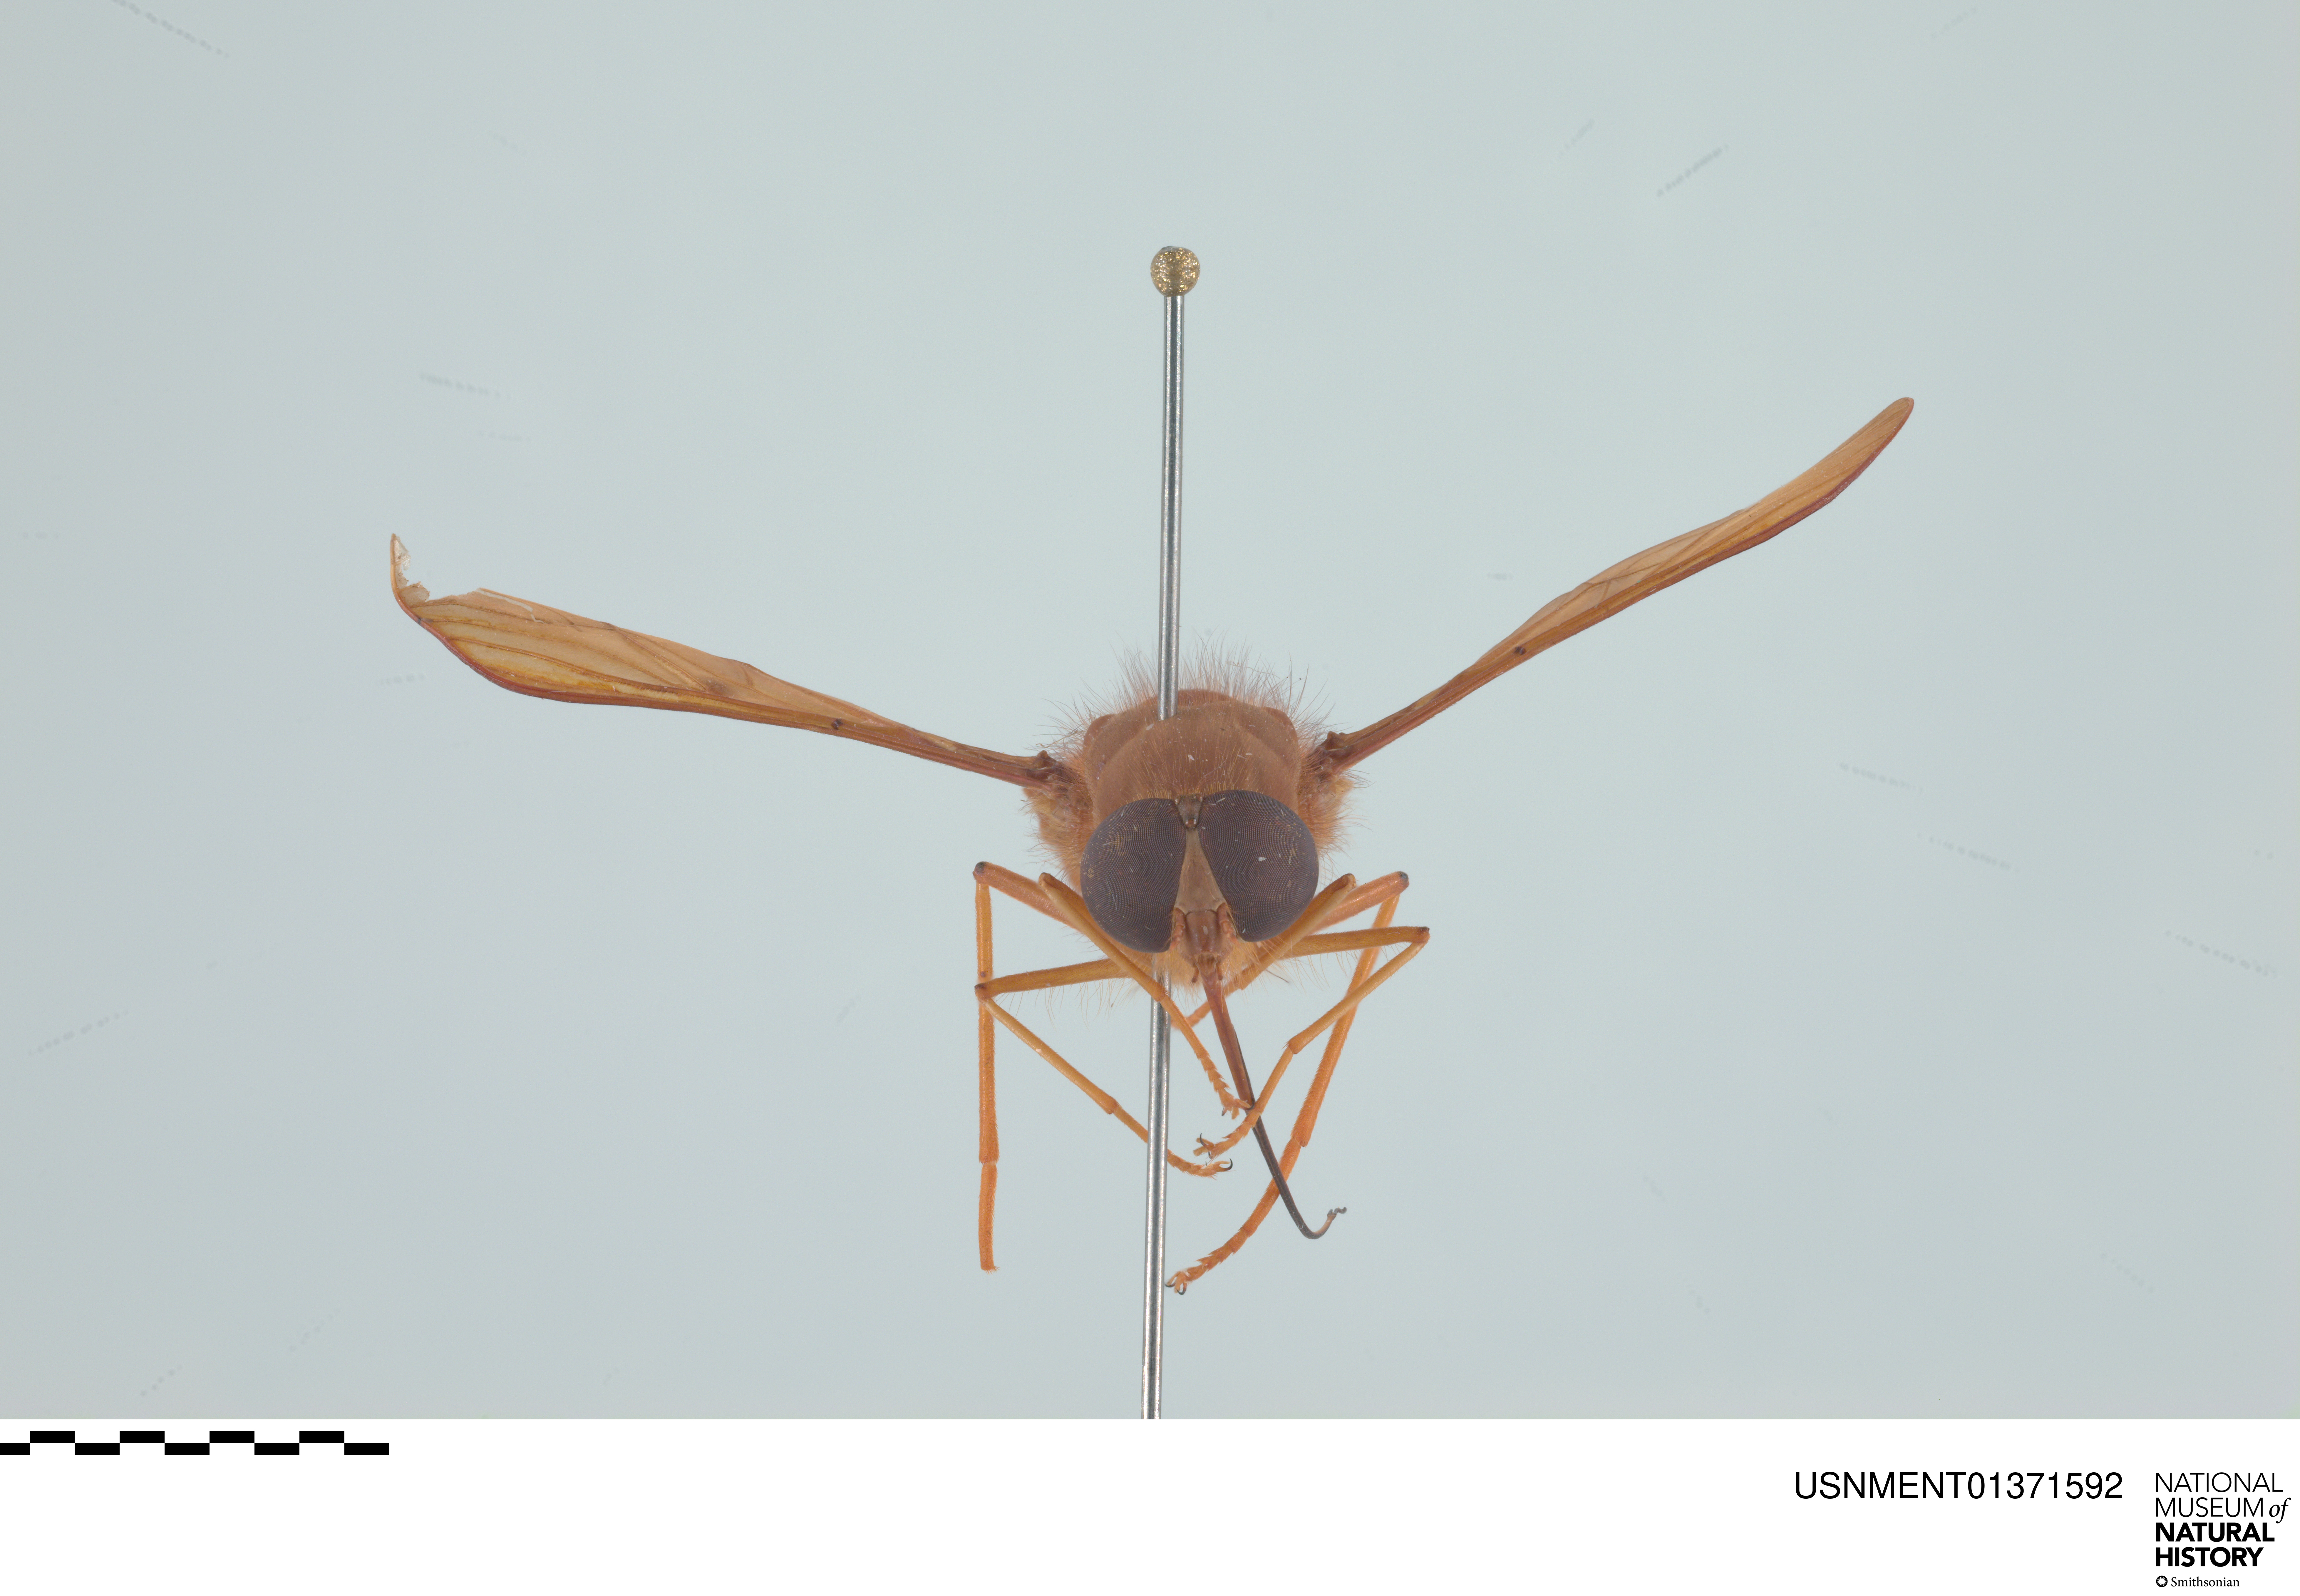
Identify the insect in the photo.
Stenobasipteron wiedemanni
